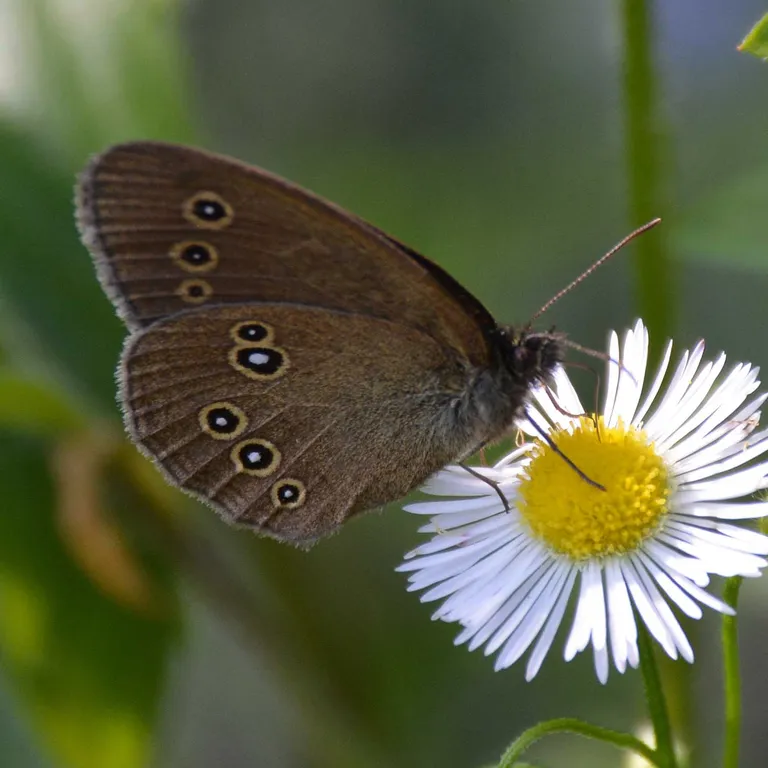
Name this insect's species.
Aphantopus hyperantus
